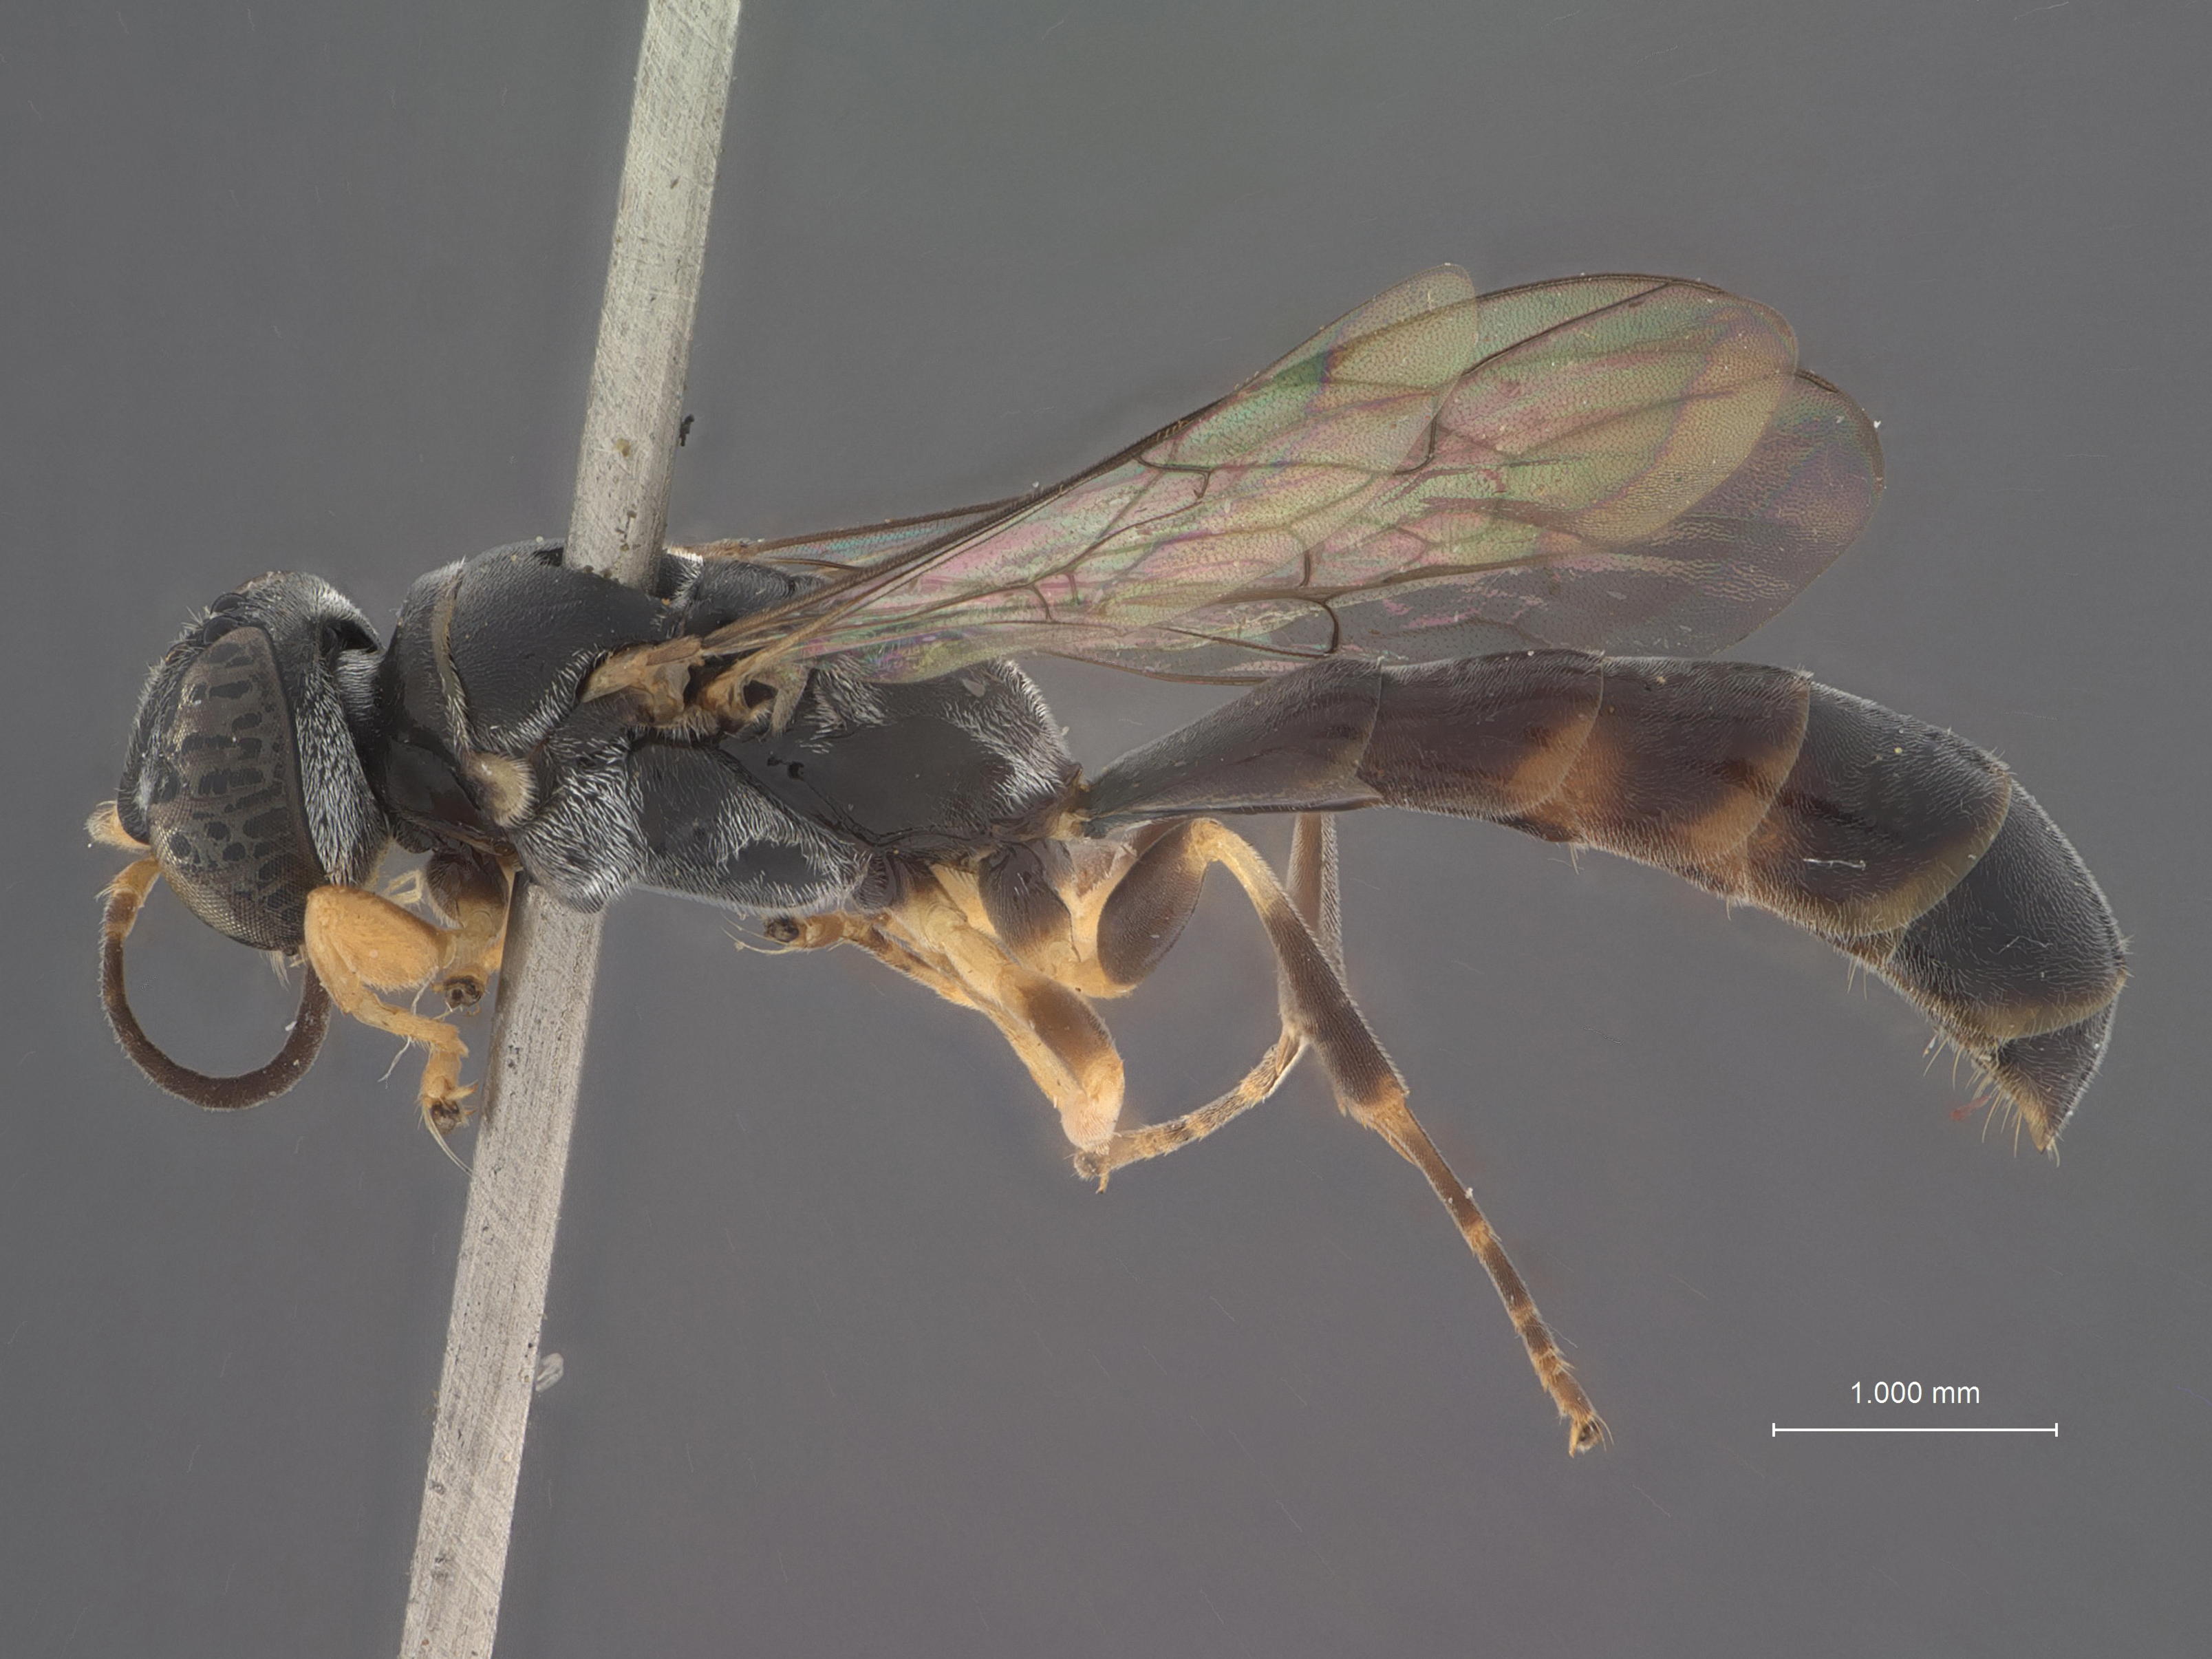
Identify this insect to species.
Trypoxylon triangulum
